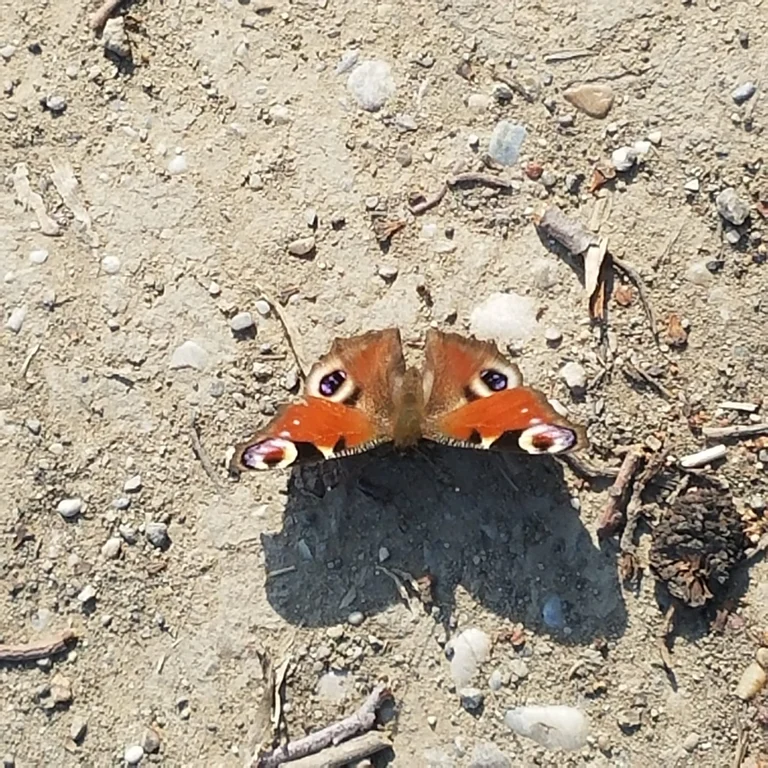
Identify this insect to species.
Aglais io
